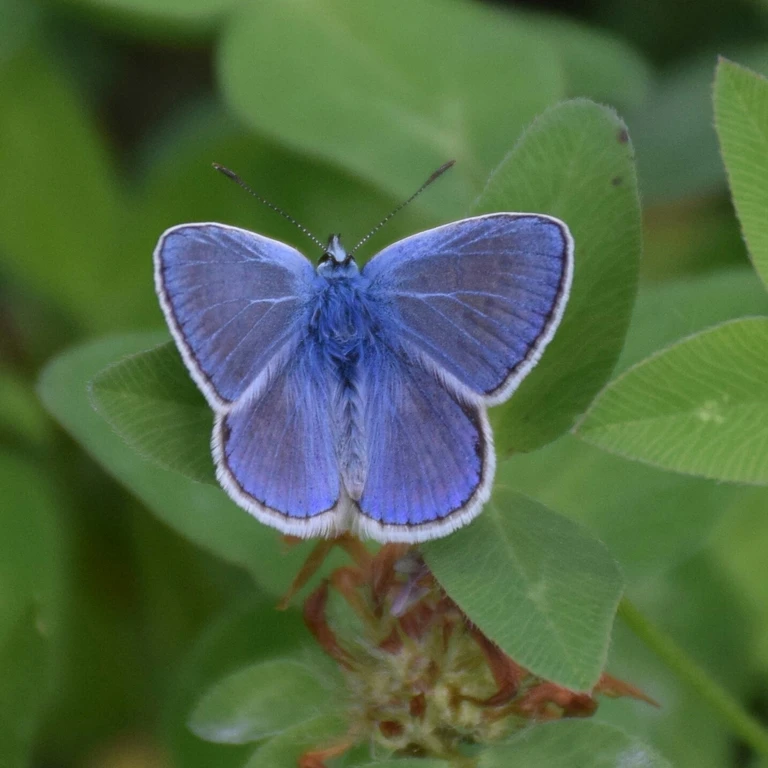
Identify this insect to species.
Polyommatus icarus
